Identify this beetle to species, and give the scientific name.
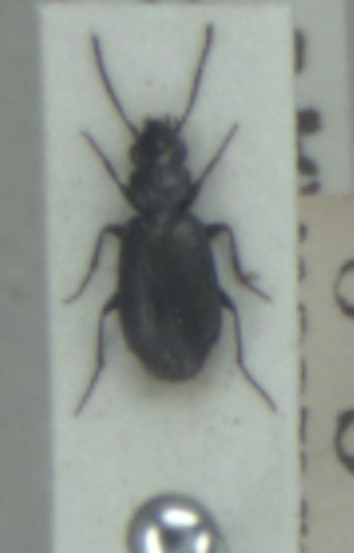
Syntomus foveatus
